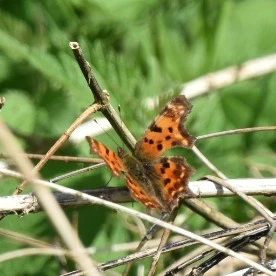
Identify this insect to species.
Polygonia c-album
